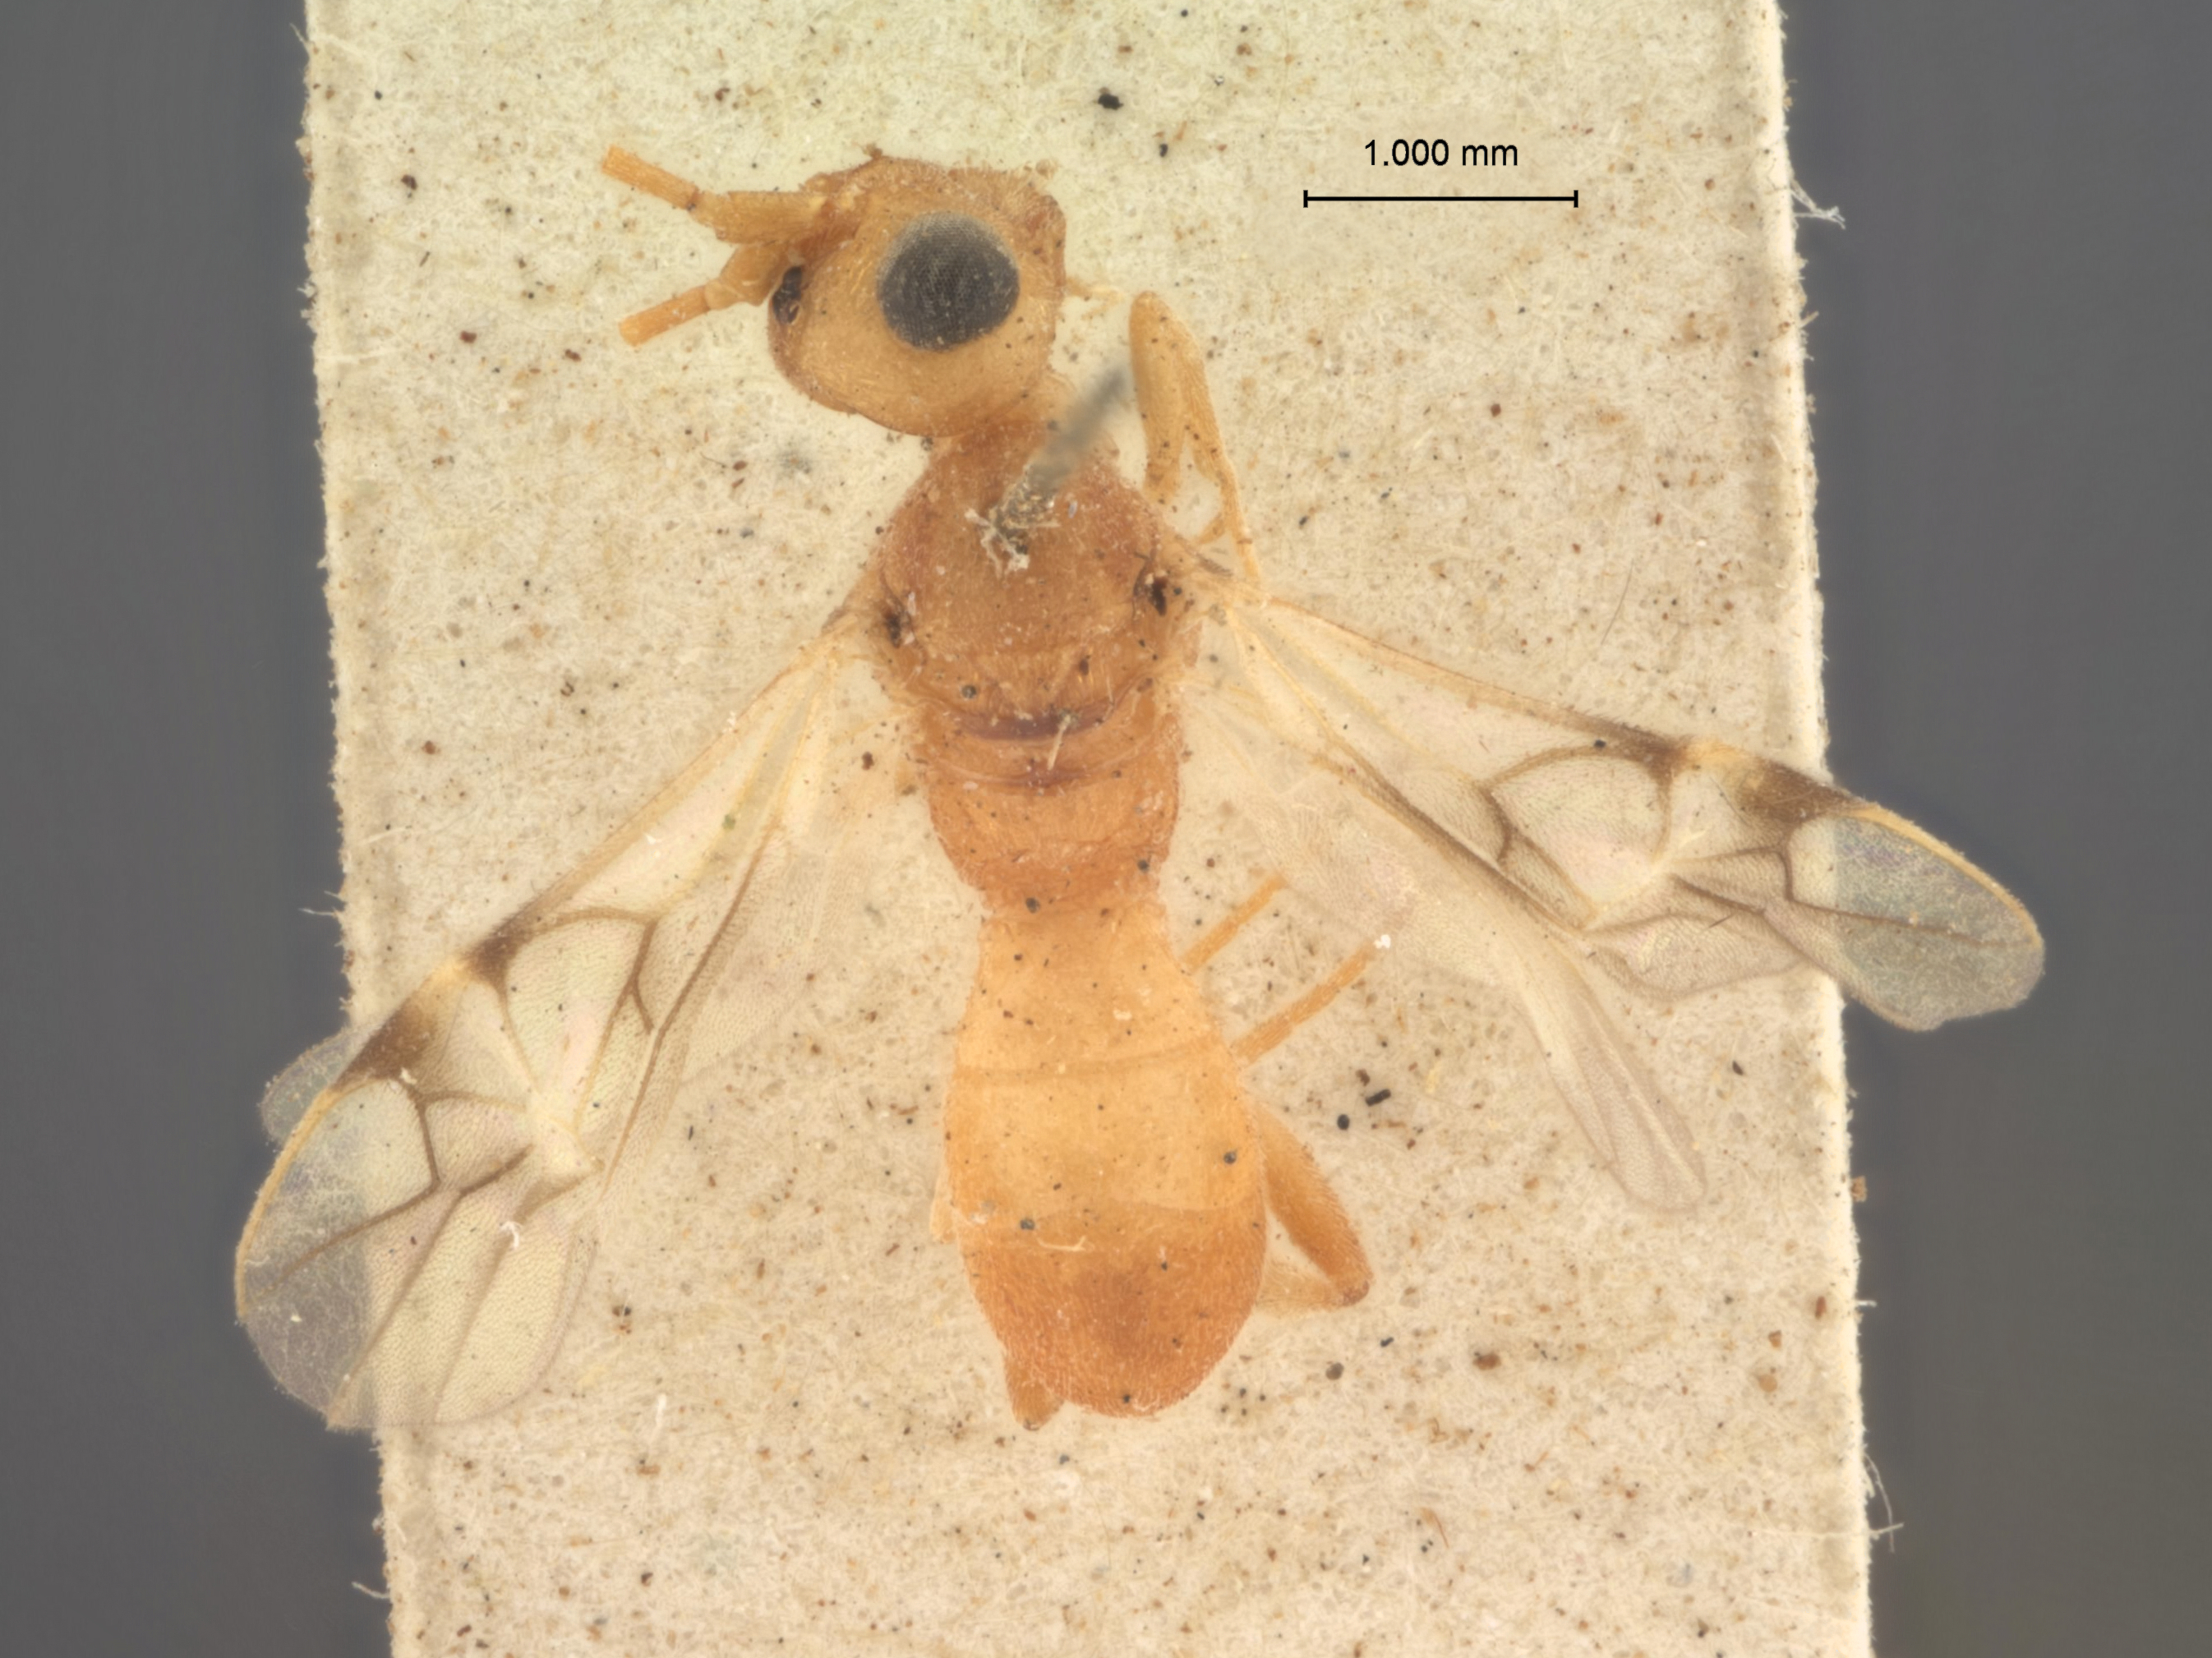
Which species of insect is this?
Phanerotoma formosana
